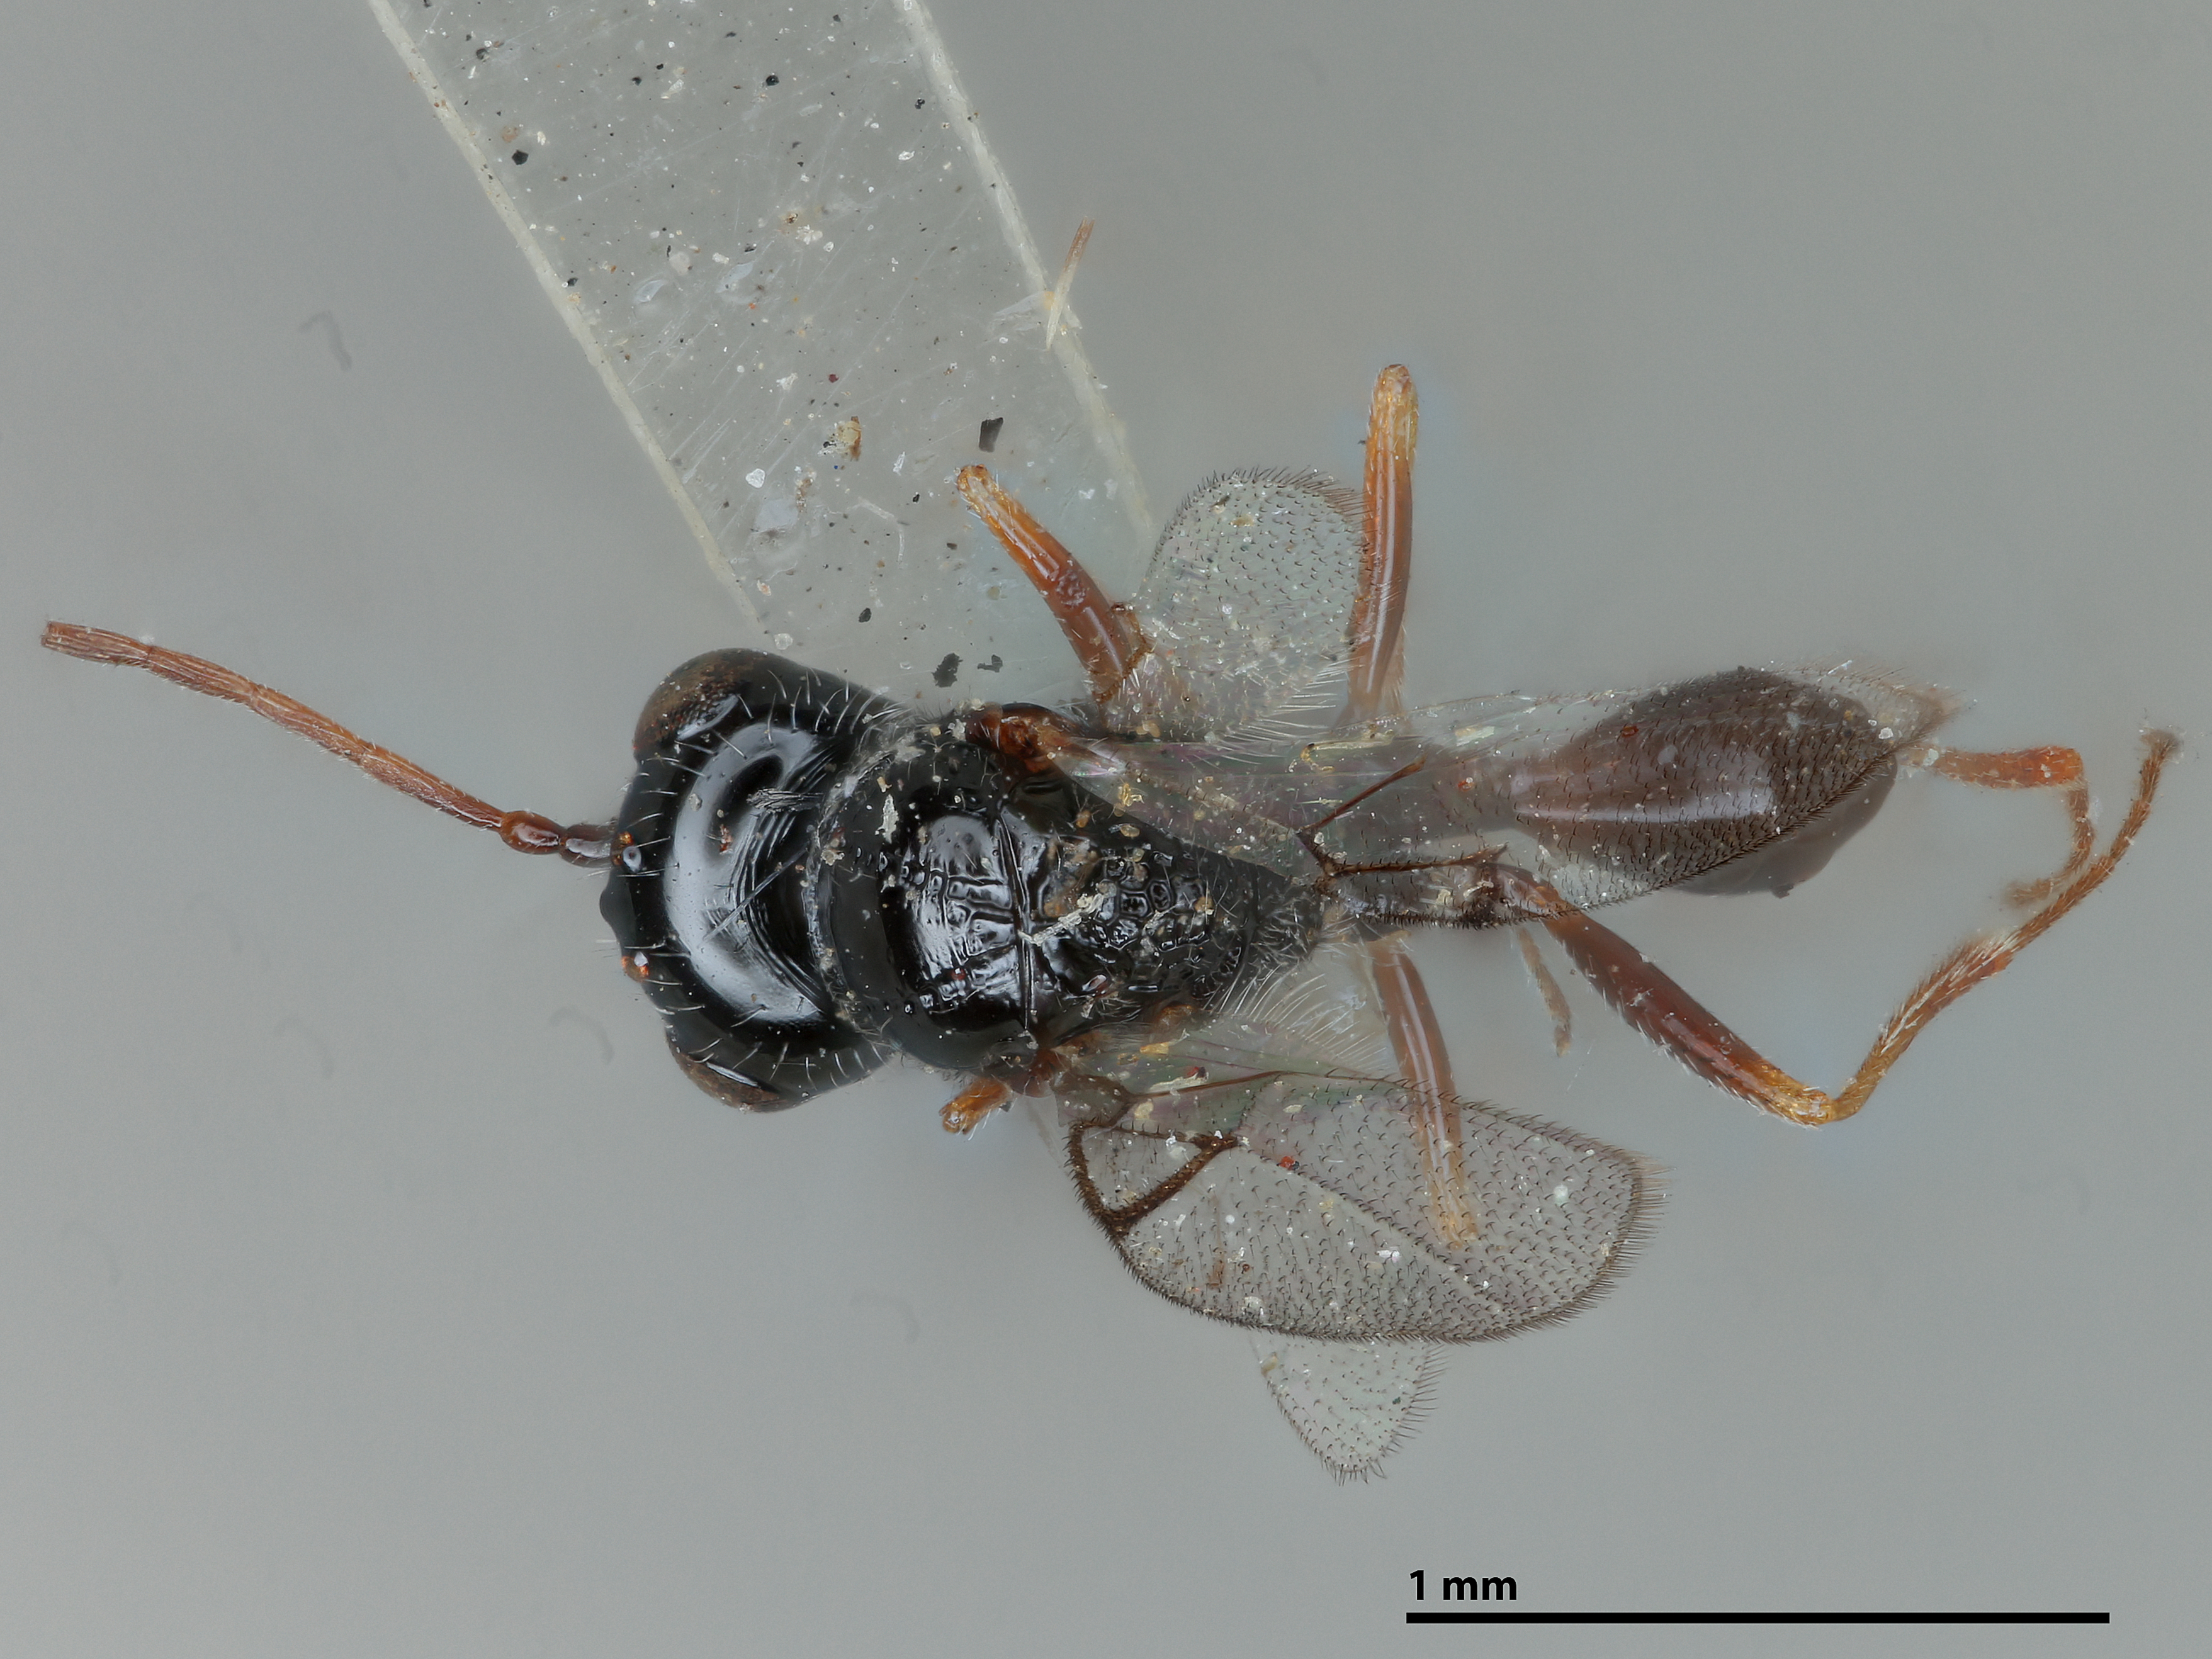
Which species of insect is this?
Anacharis zealandica
